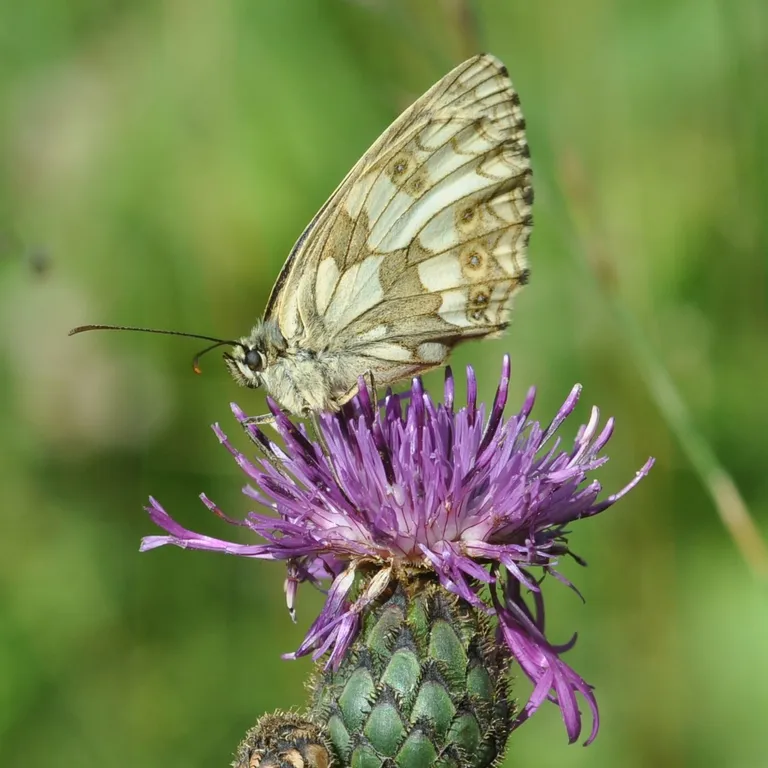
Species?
Melanargia galathea
